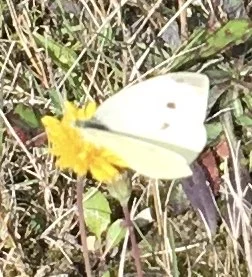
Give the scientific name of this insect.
Pieris rapae
